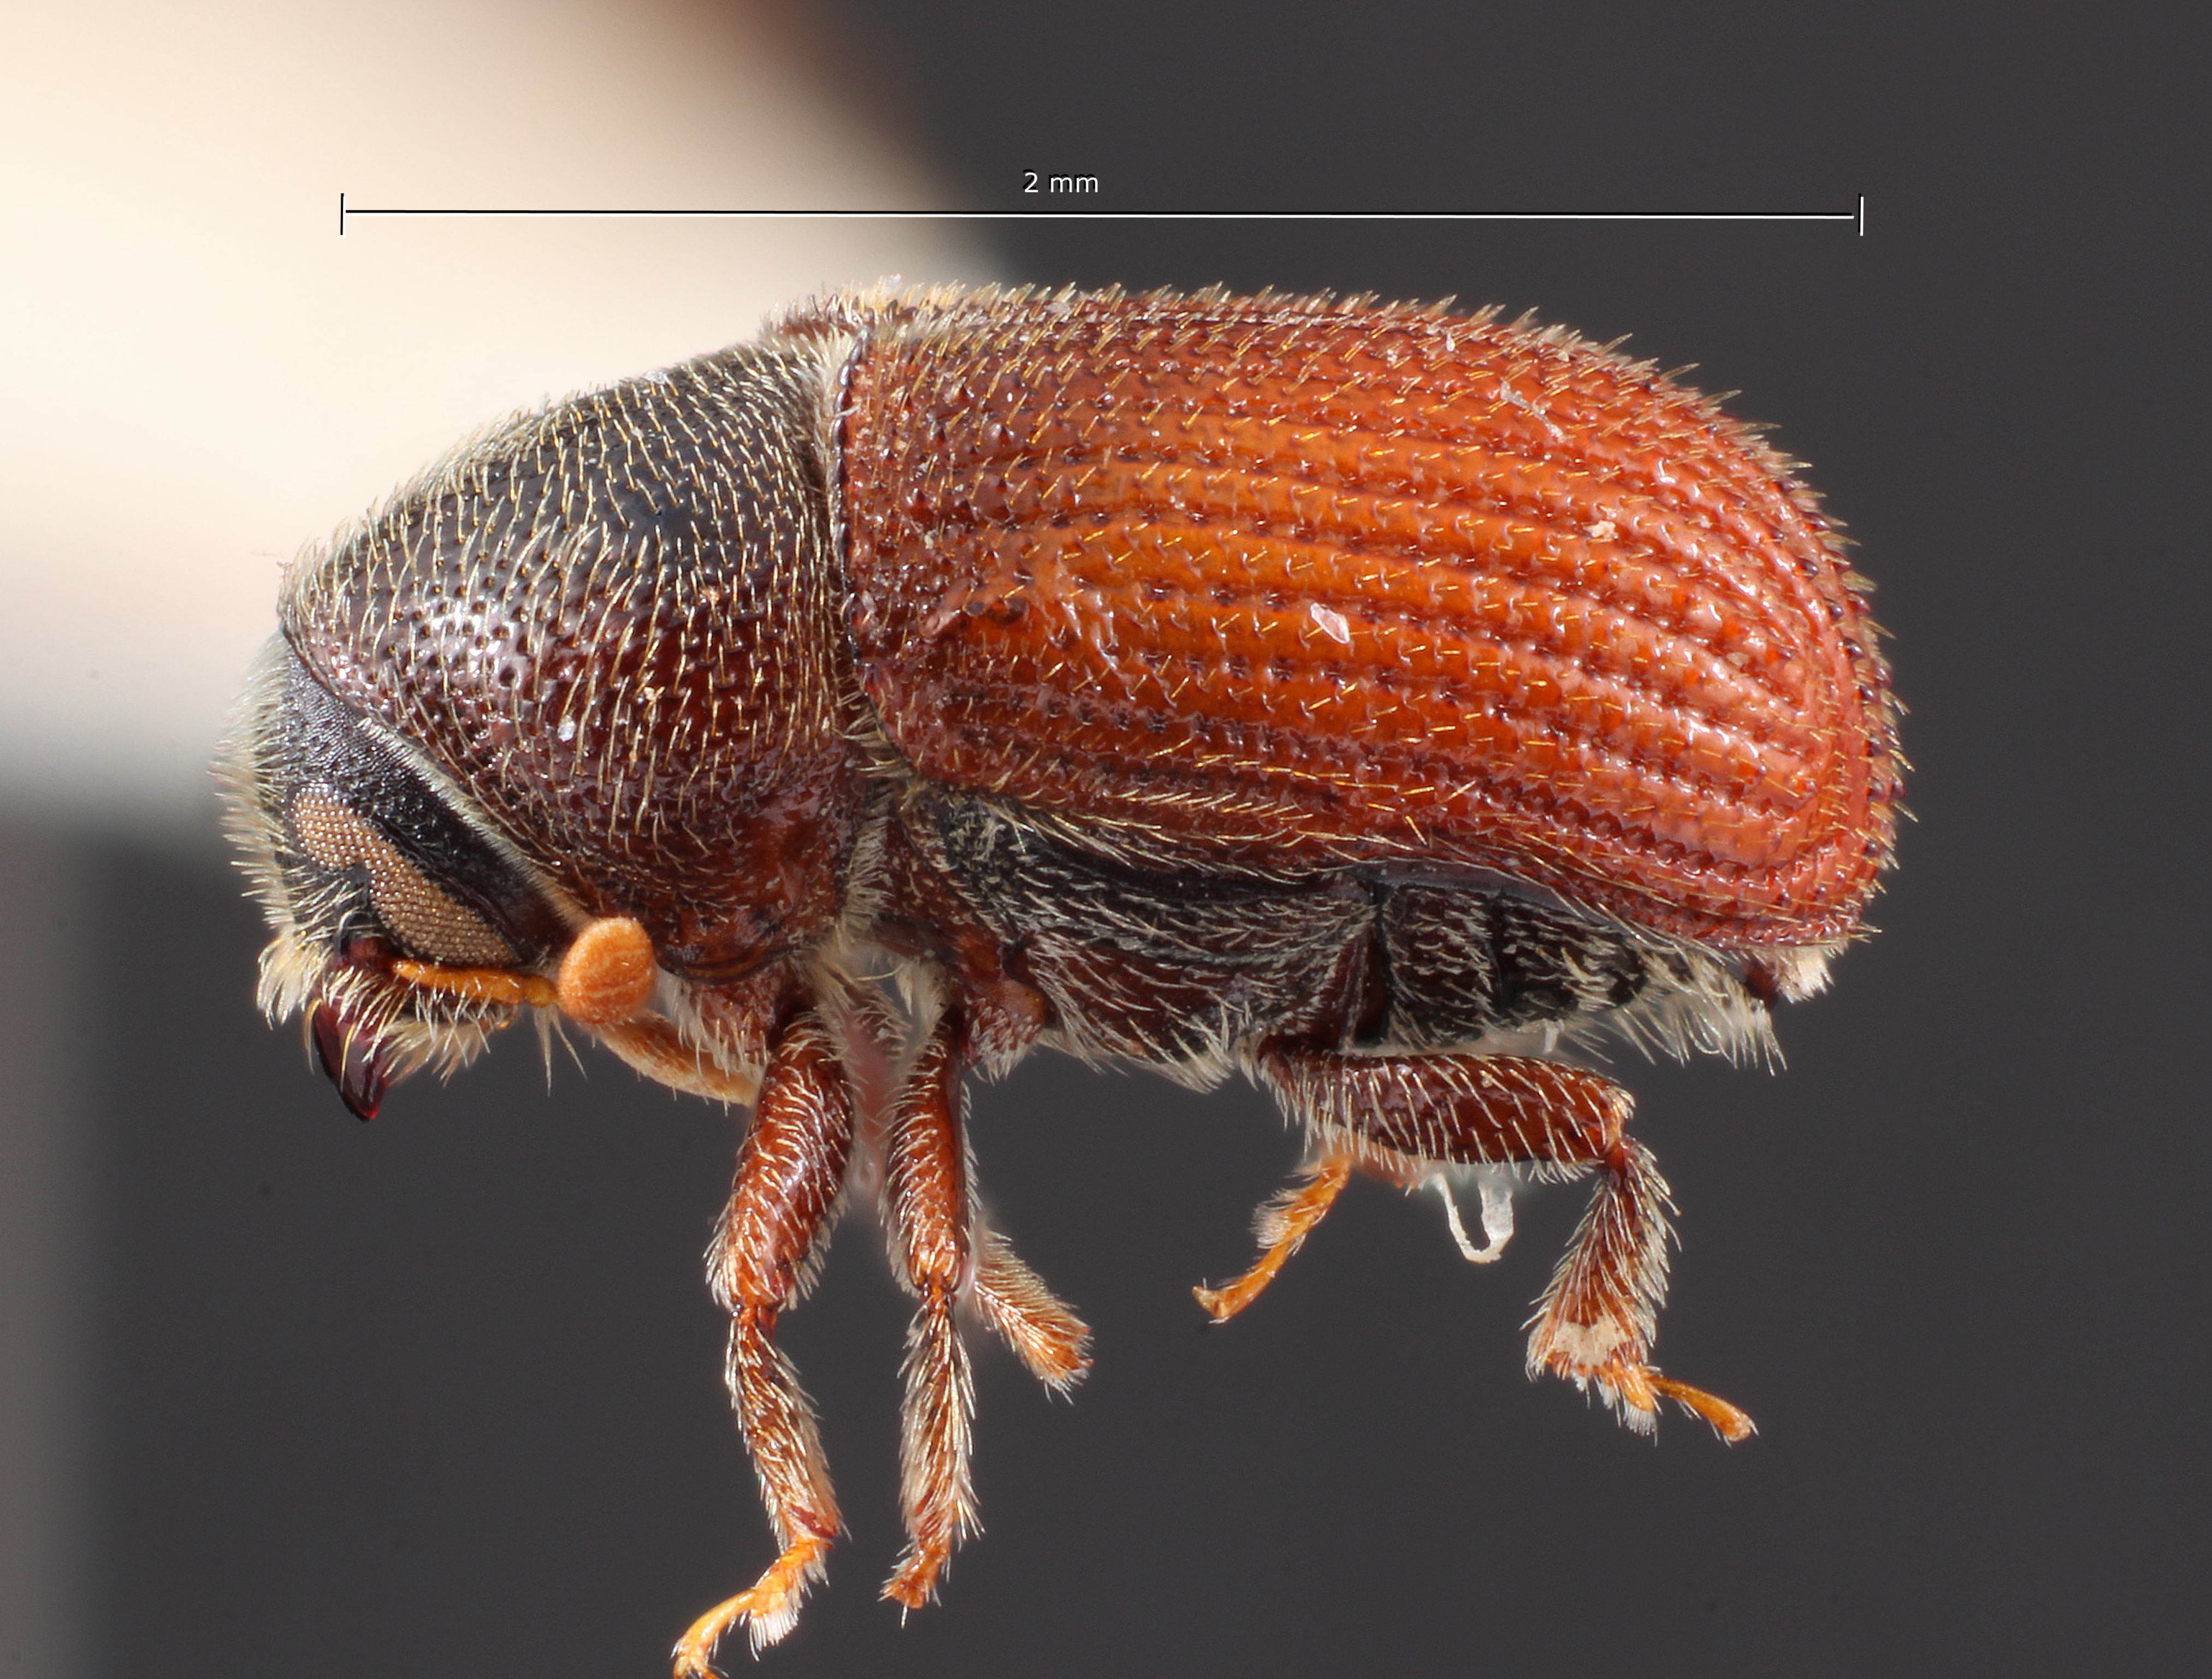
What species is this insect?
Phloeosinus chamberlini
